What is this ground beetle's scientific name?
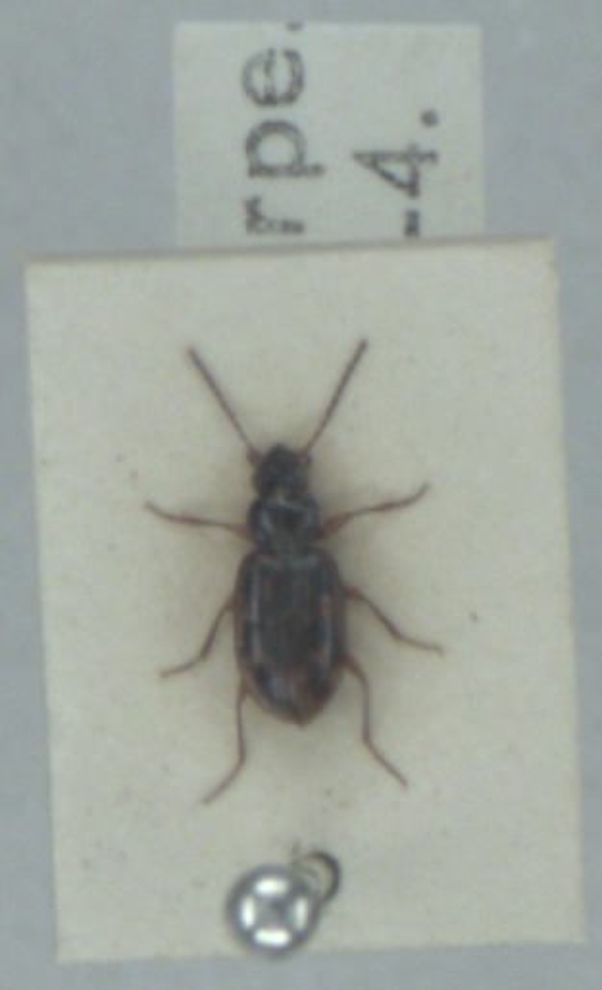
Bembidion fumigatum
